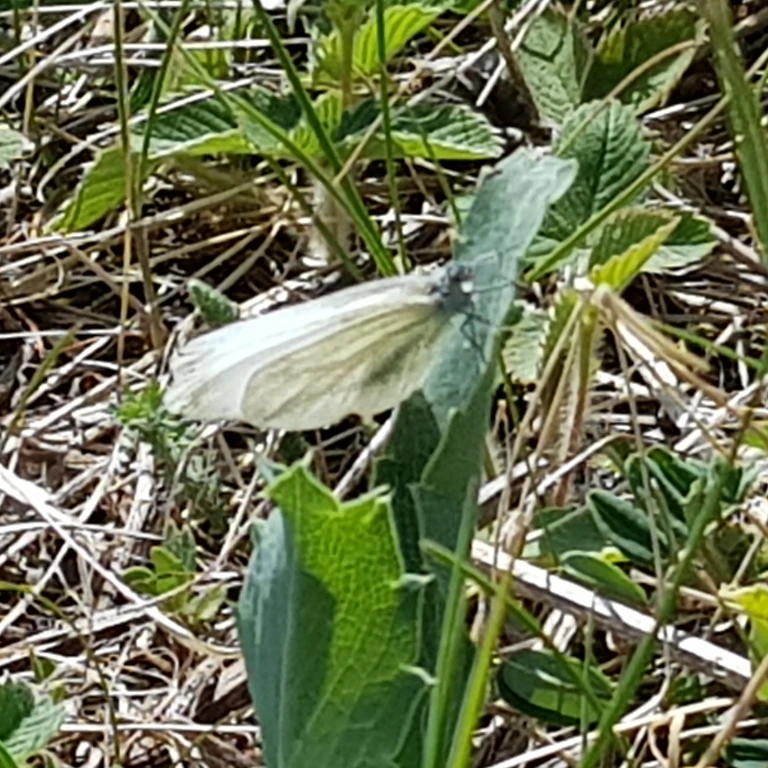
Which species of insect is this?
Leptidea sinapis/juvernica
